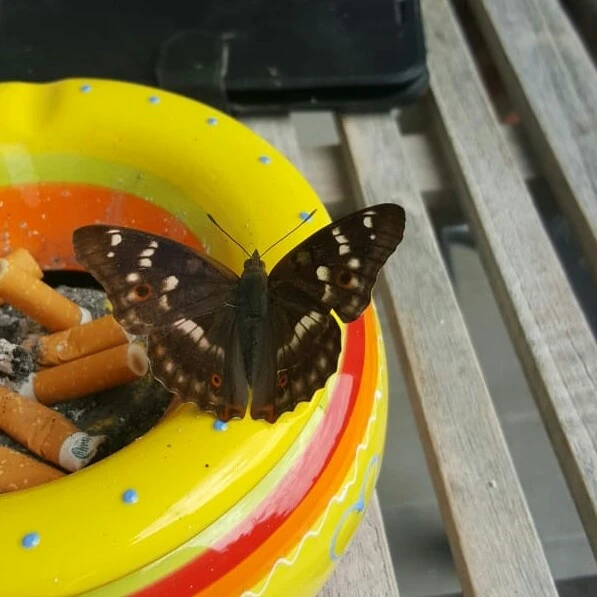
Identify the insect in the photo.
Apatura ilia
